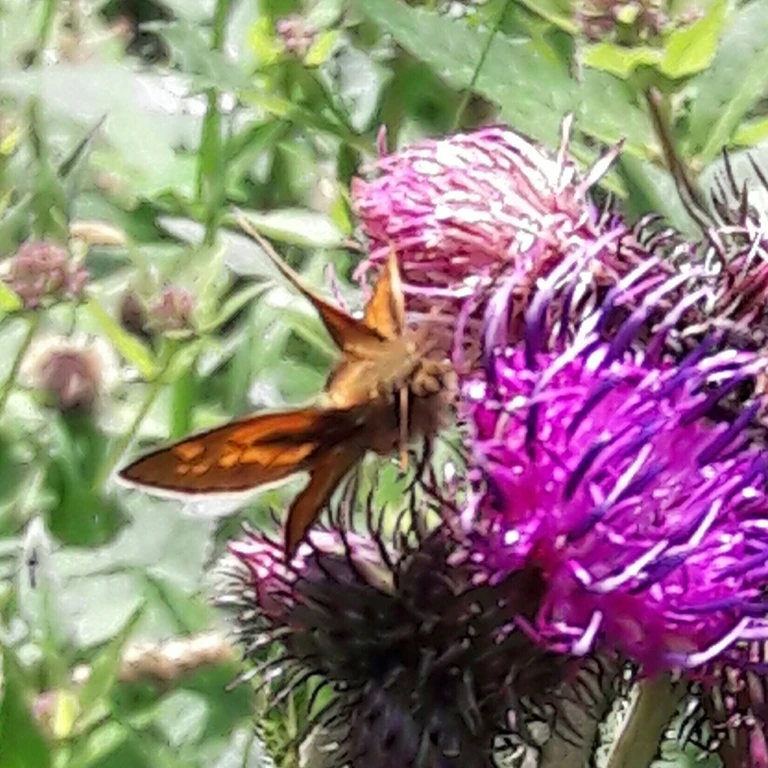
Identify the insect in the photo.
Ochlodes sylvanus (also Ochlodes venata)
